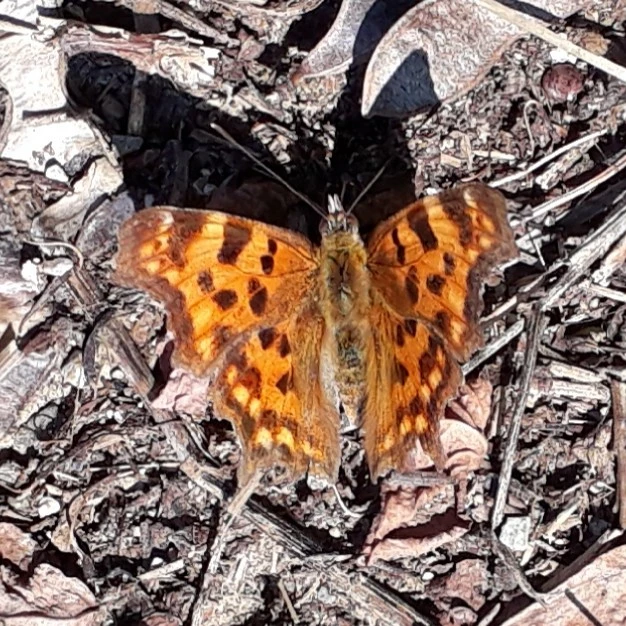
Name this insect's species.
Polygonia c-album
